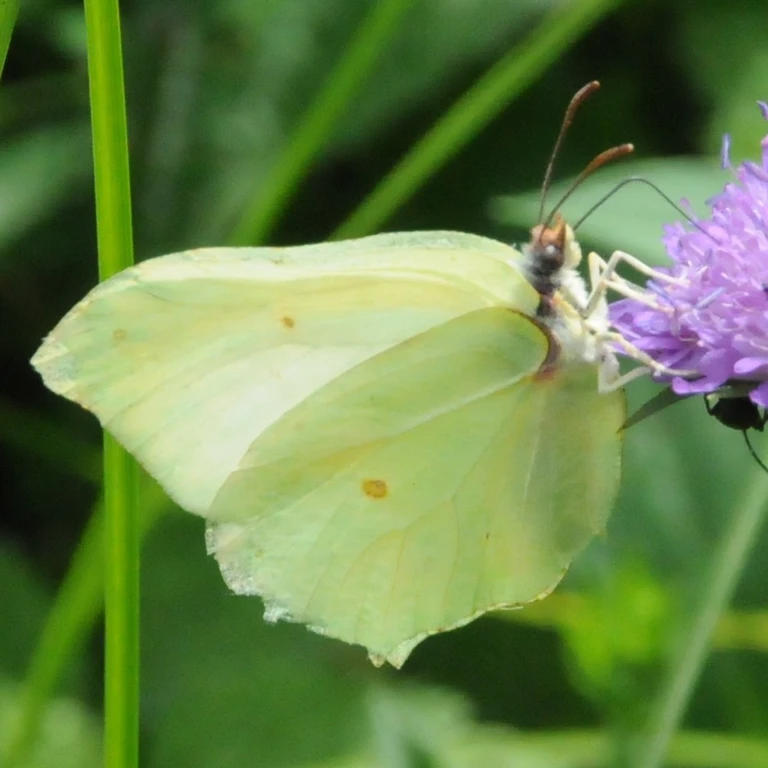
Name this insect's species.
Gonepteryx rhamni
